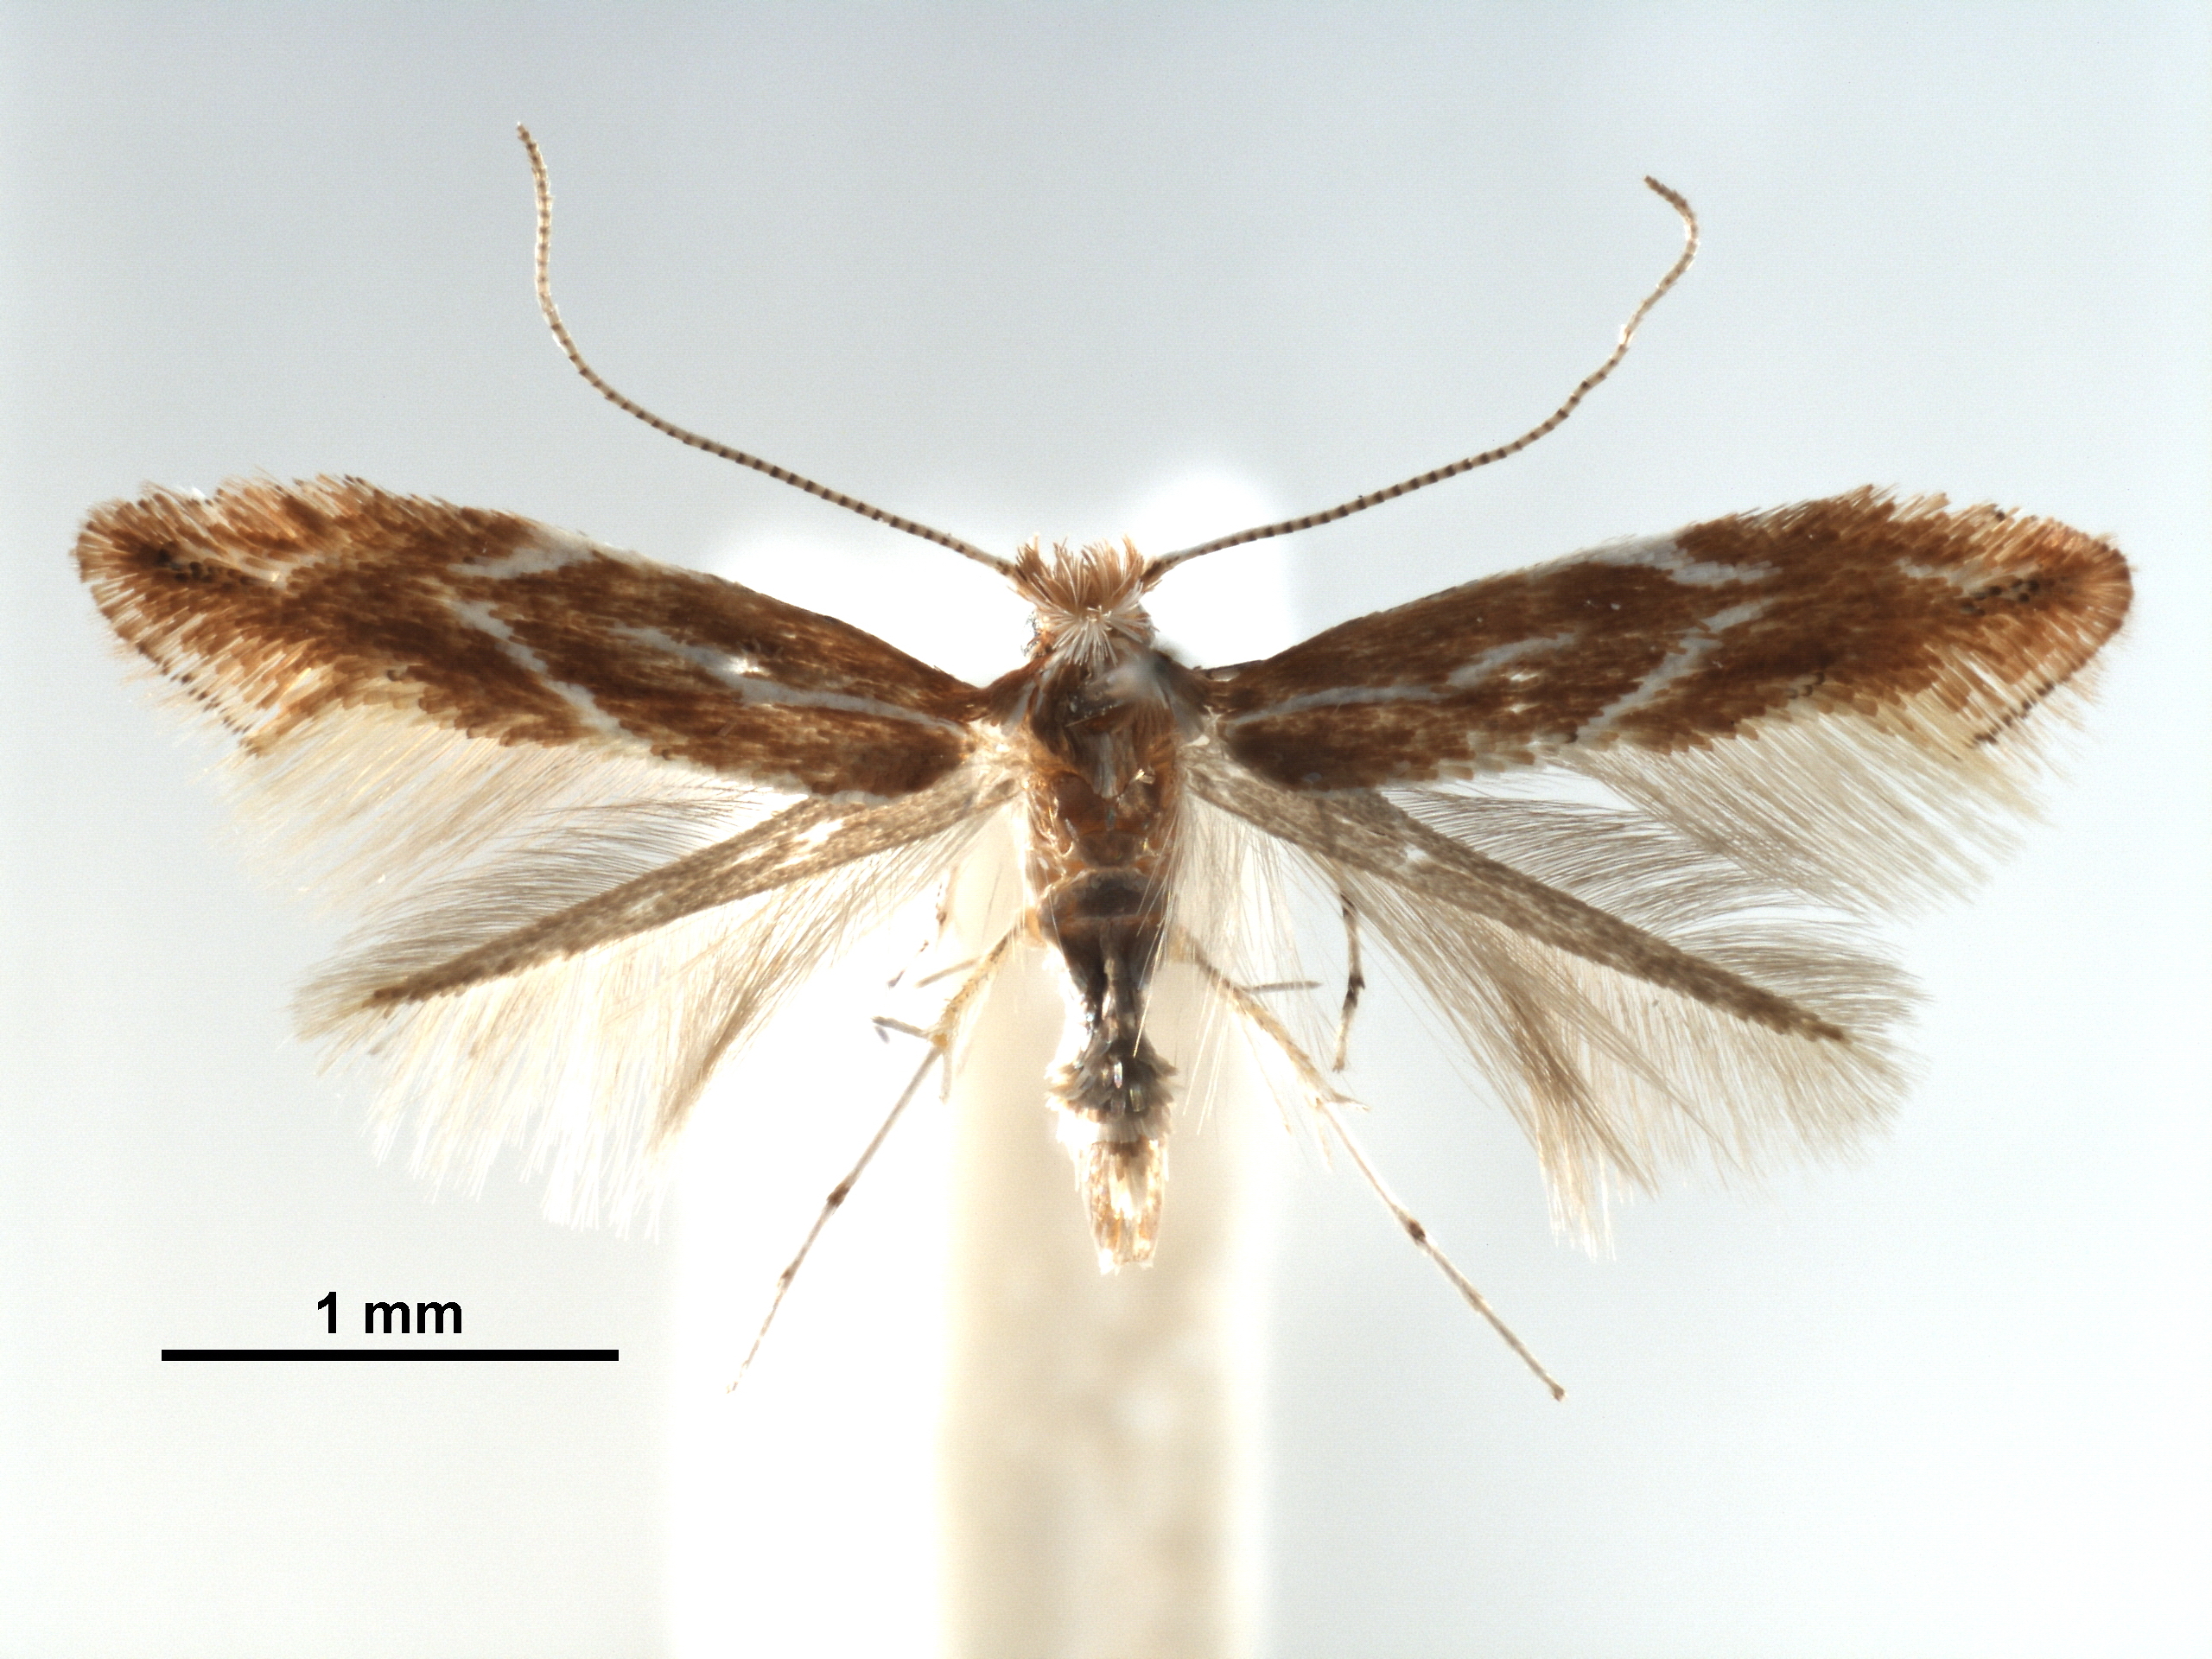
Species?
Phyllonorycter turanica
